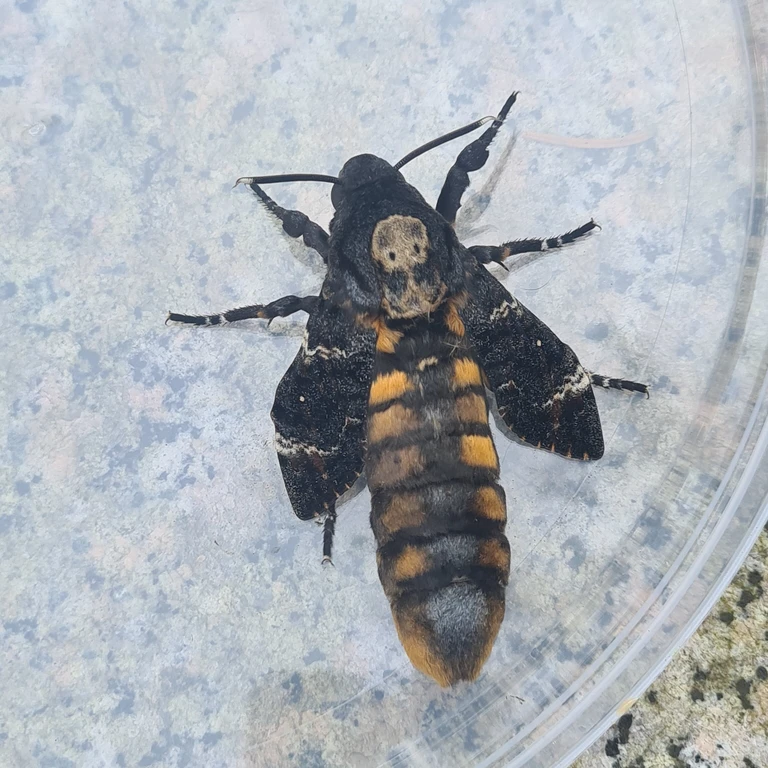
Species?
Acherontia atropos
